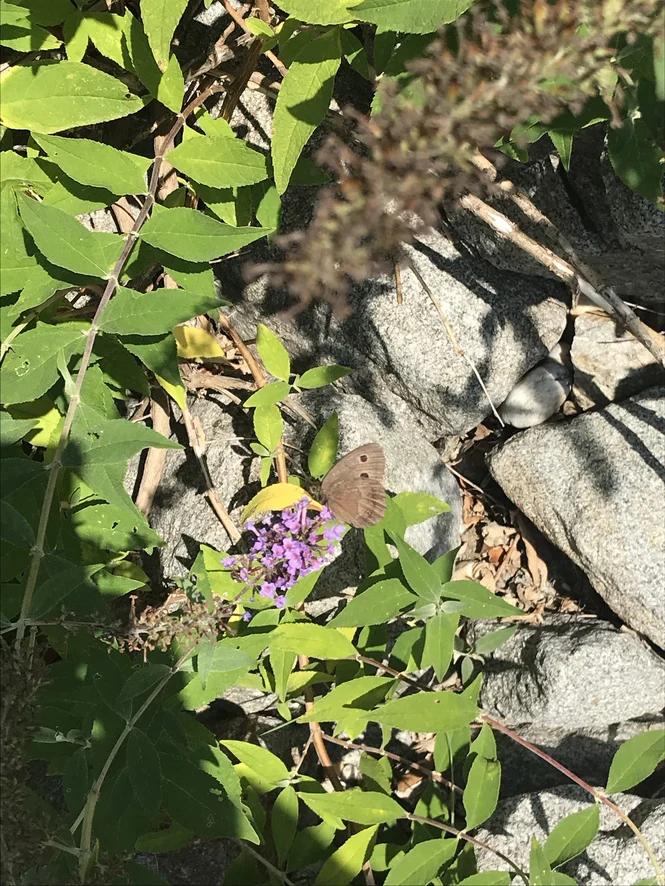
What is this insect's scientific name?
Minois dryas
